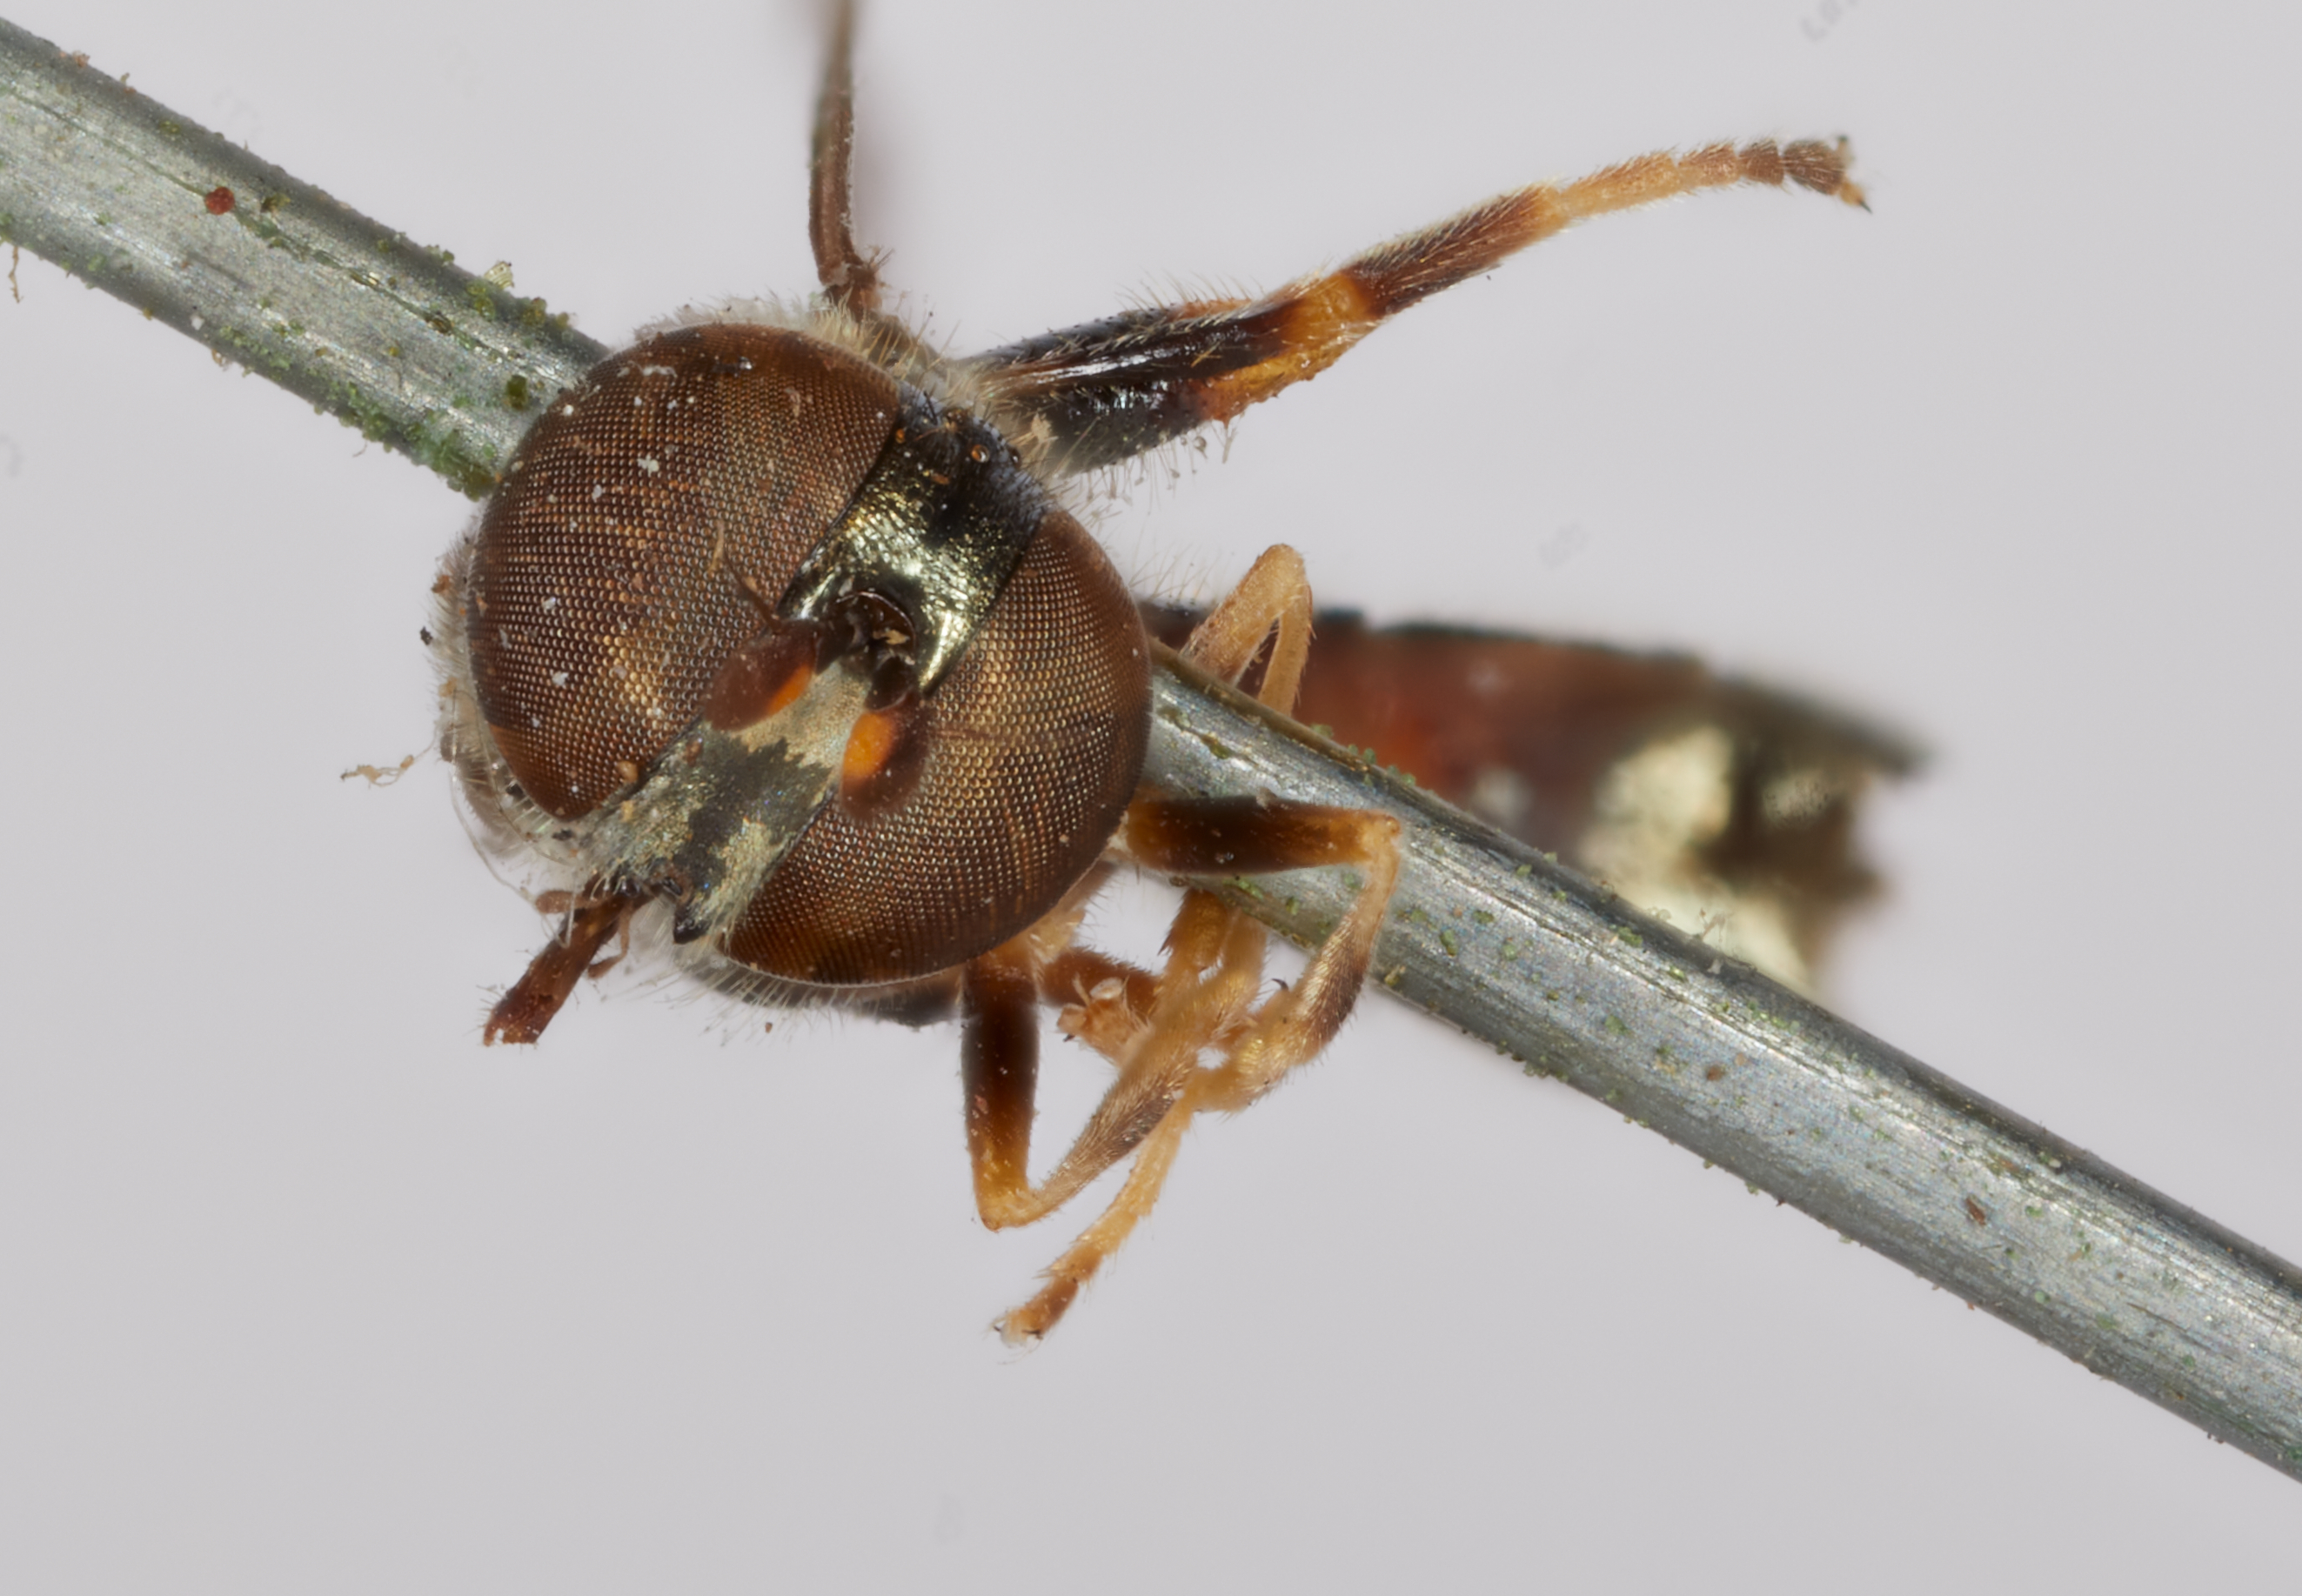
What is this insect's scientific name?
Ascia metallica
